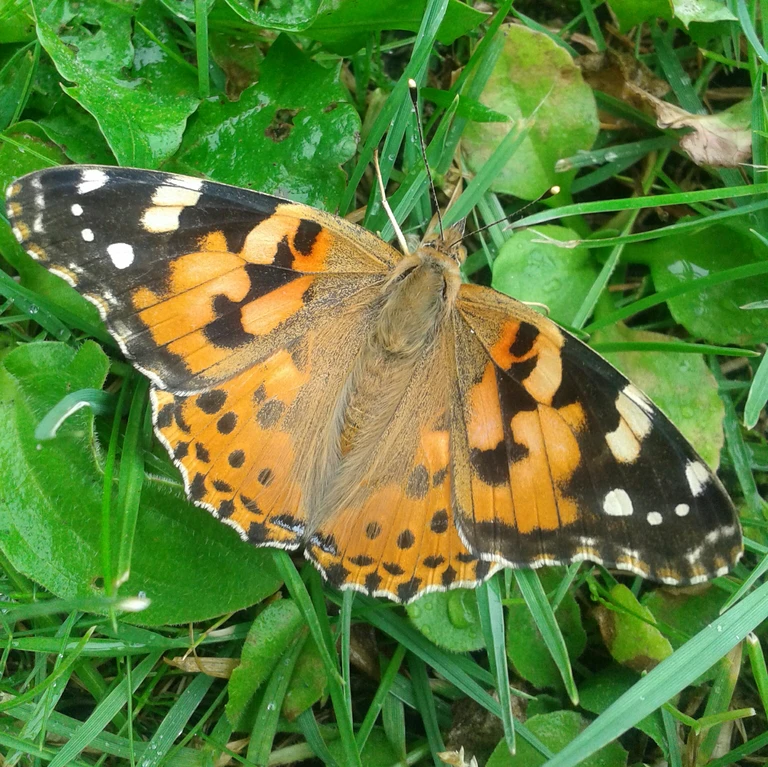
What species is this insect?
Vanessa cardui
